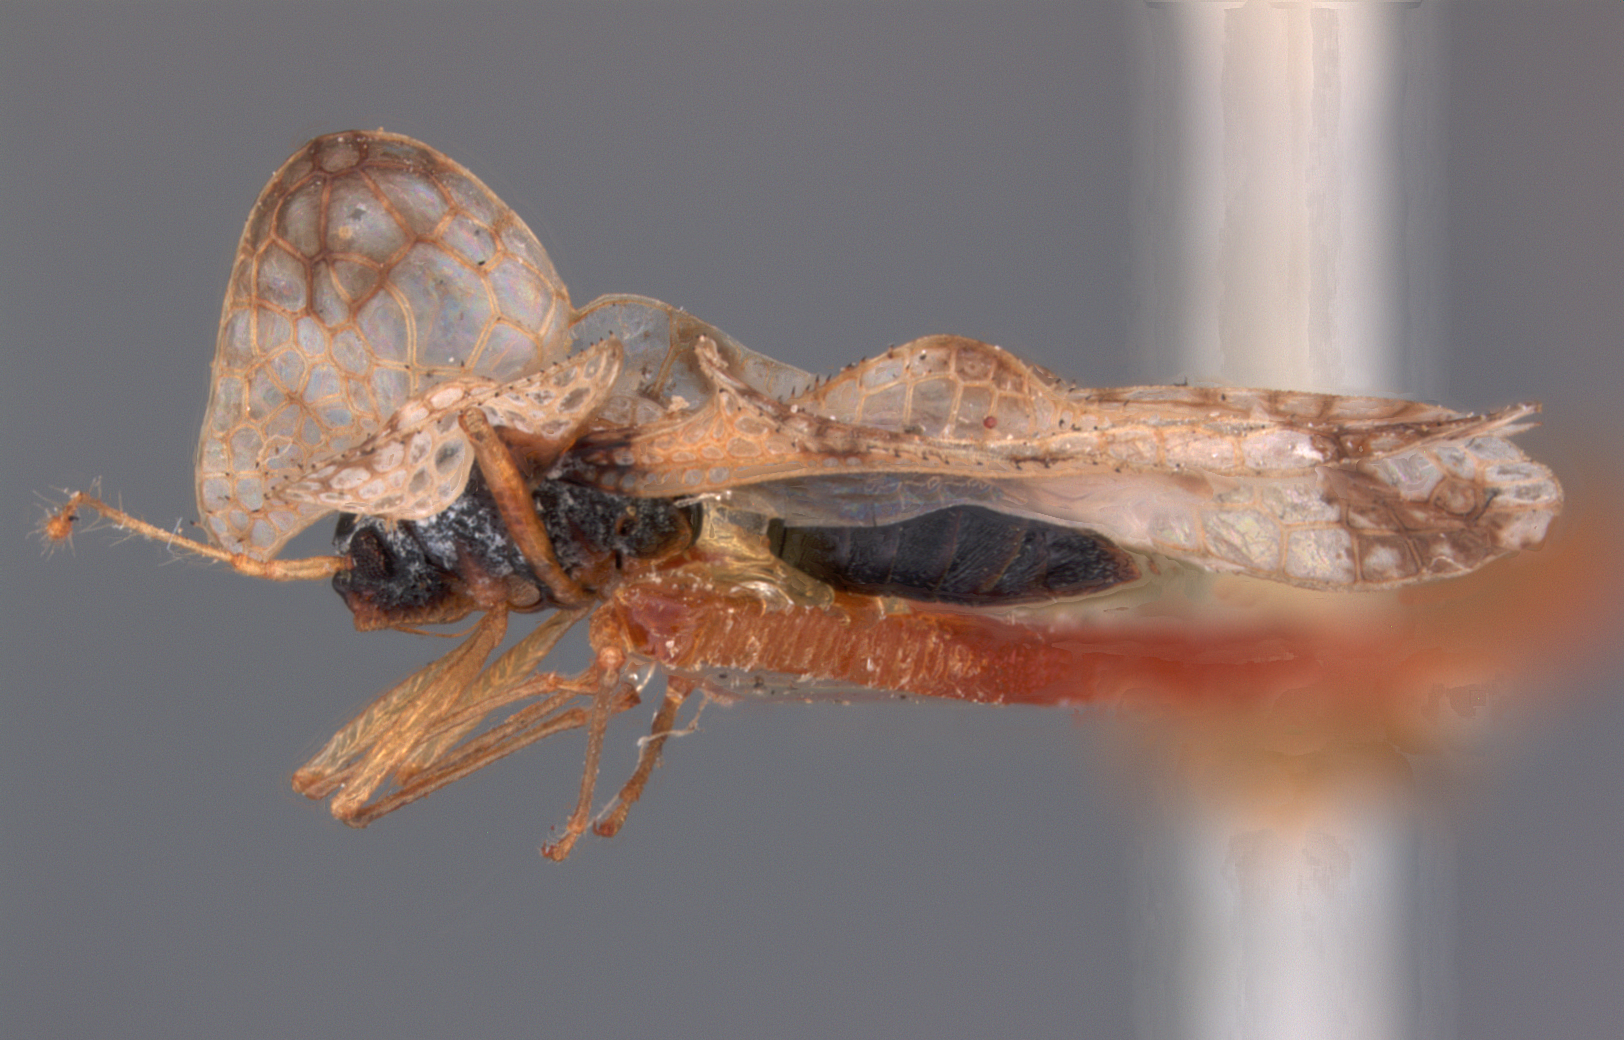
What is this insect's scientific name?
Corythucha betulae
